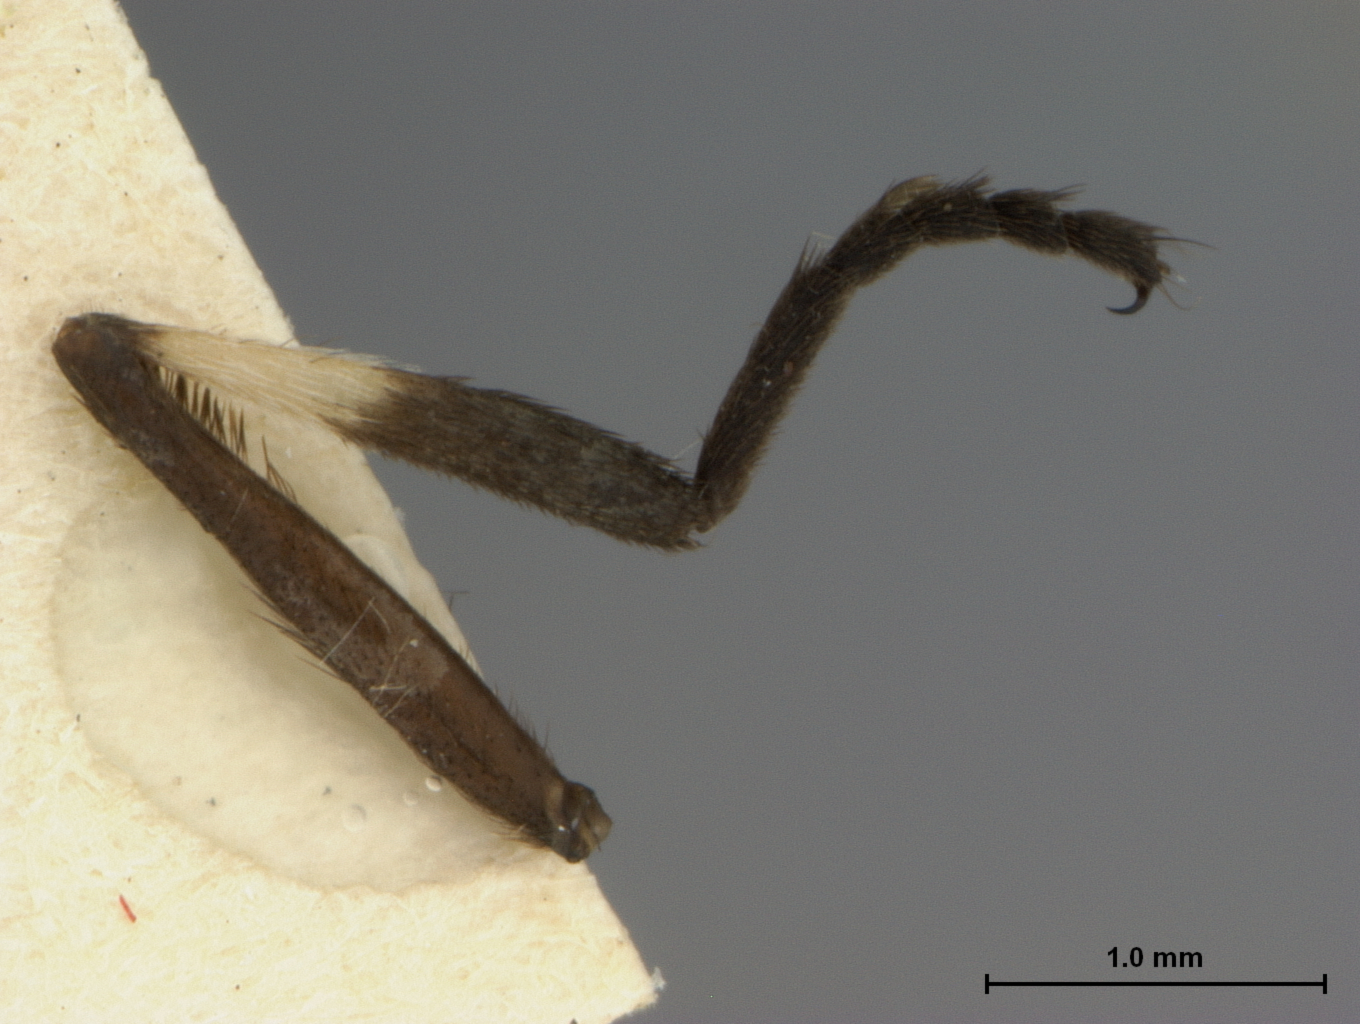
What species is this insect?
Haematopota volneri (also Chrysozona volneri)
